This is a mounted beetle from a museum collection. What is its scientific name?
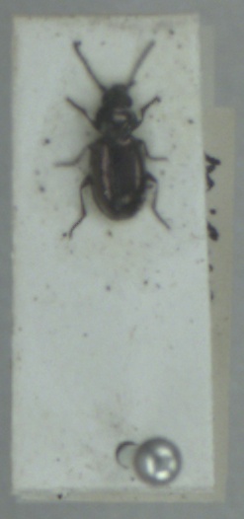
Bembidion nigricorne
